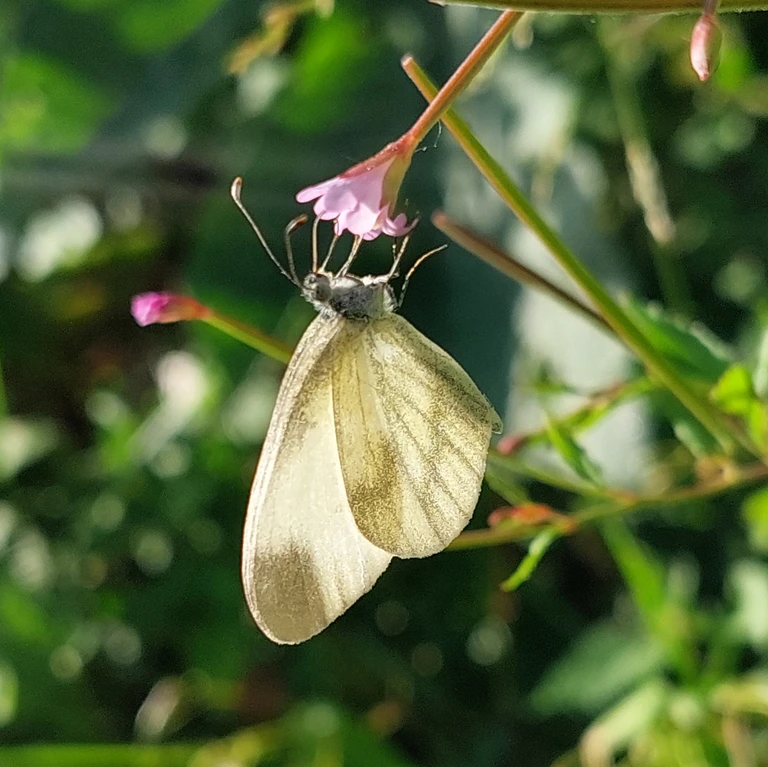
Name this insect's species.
Leptidea sinapis/juvernica
